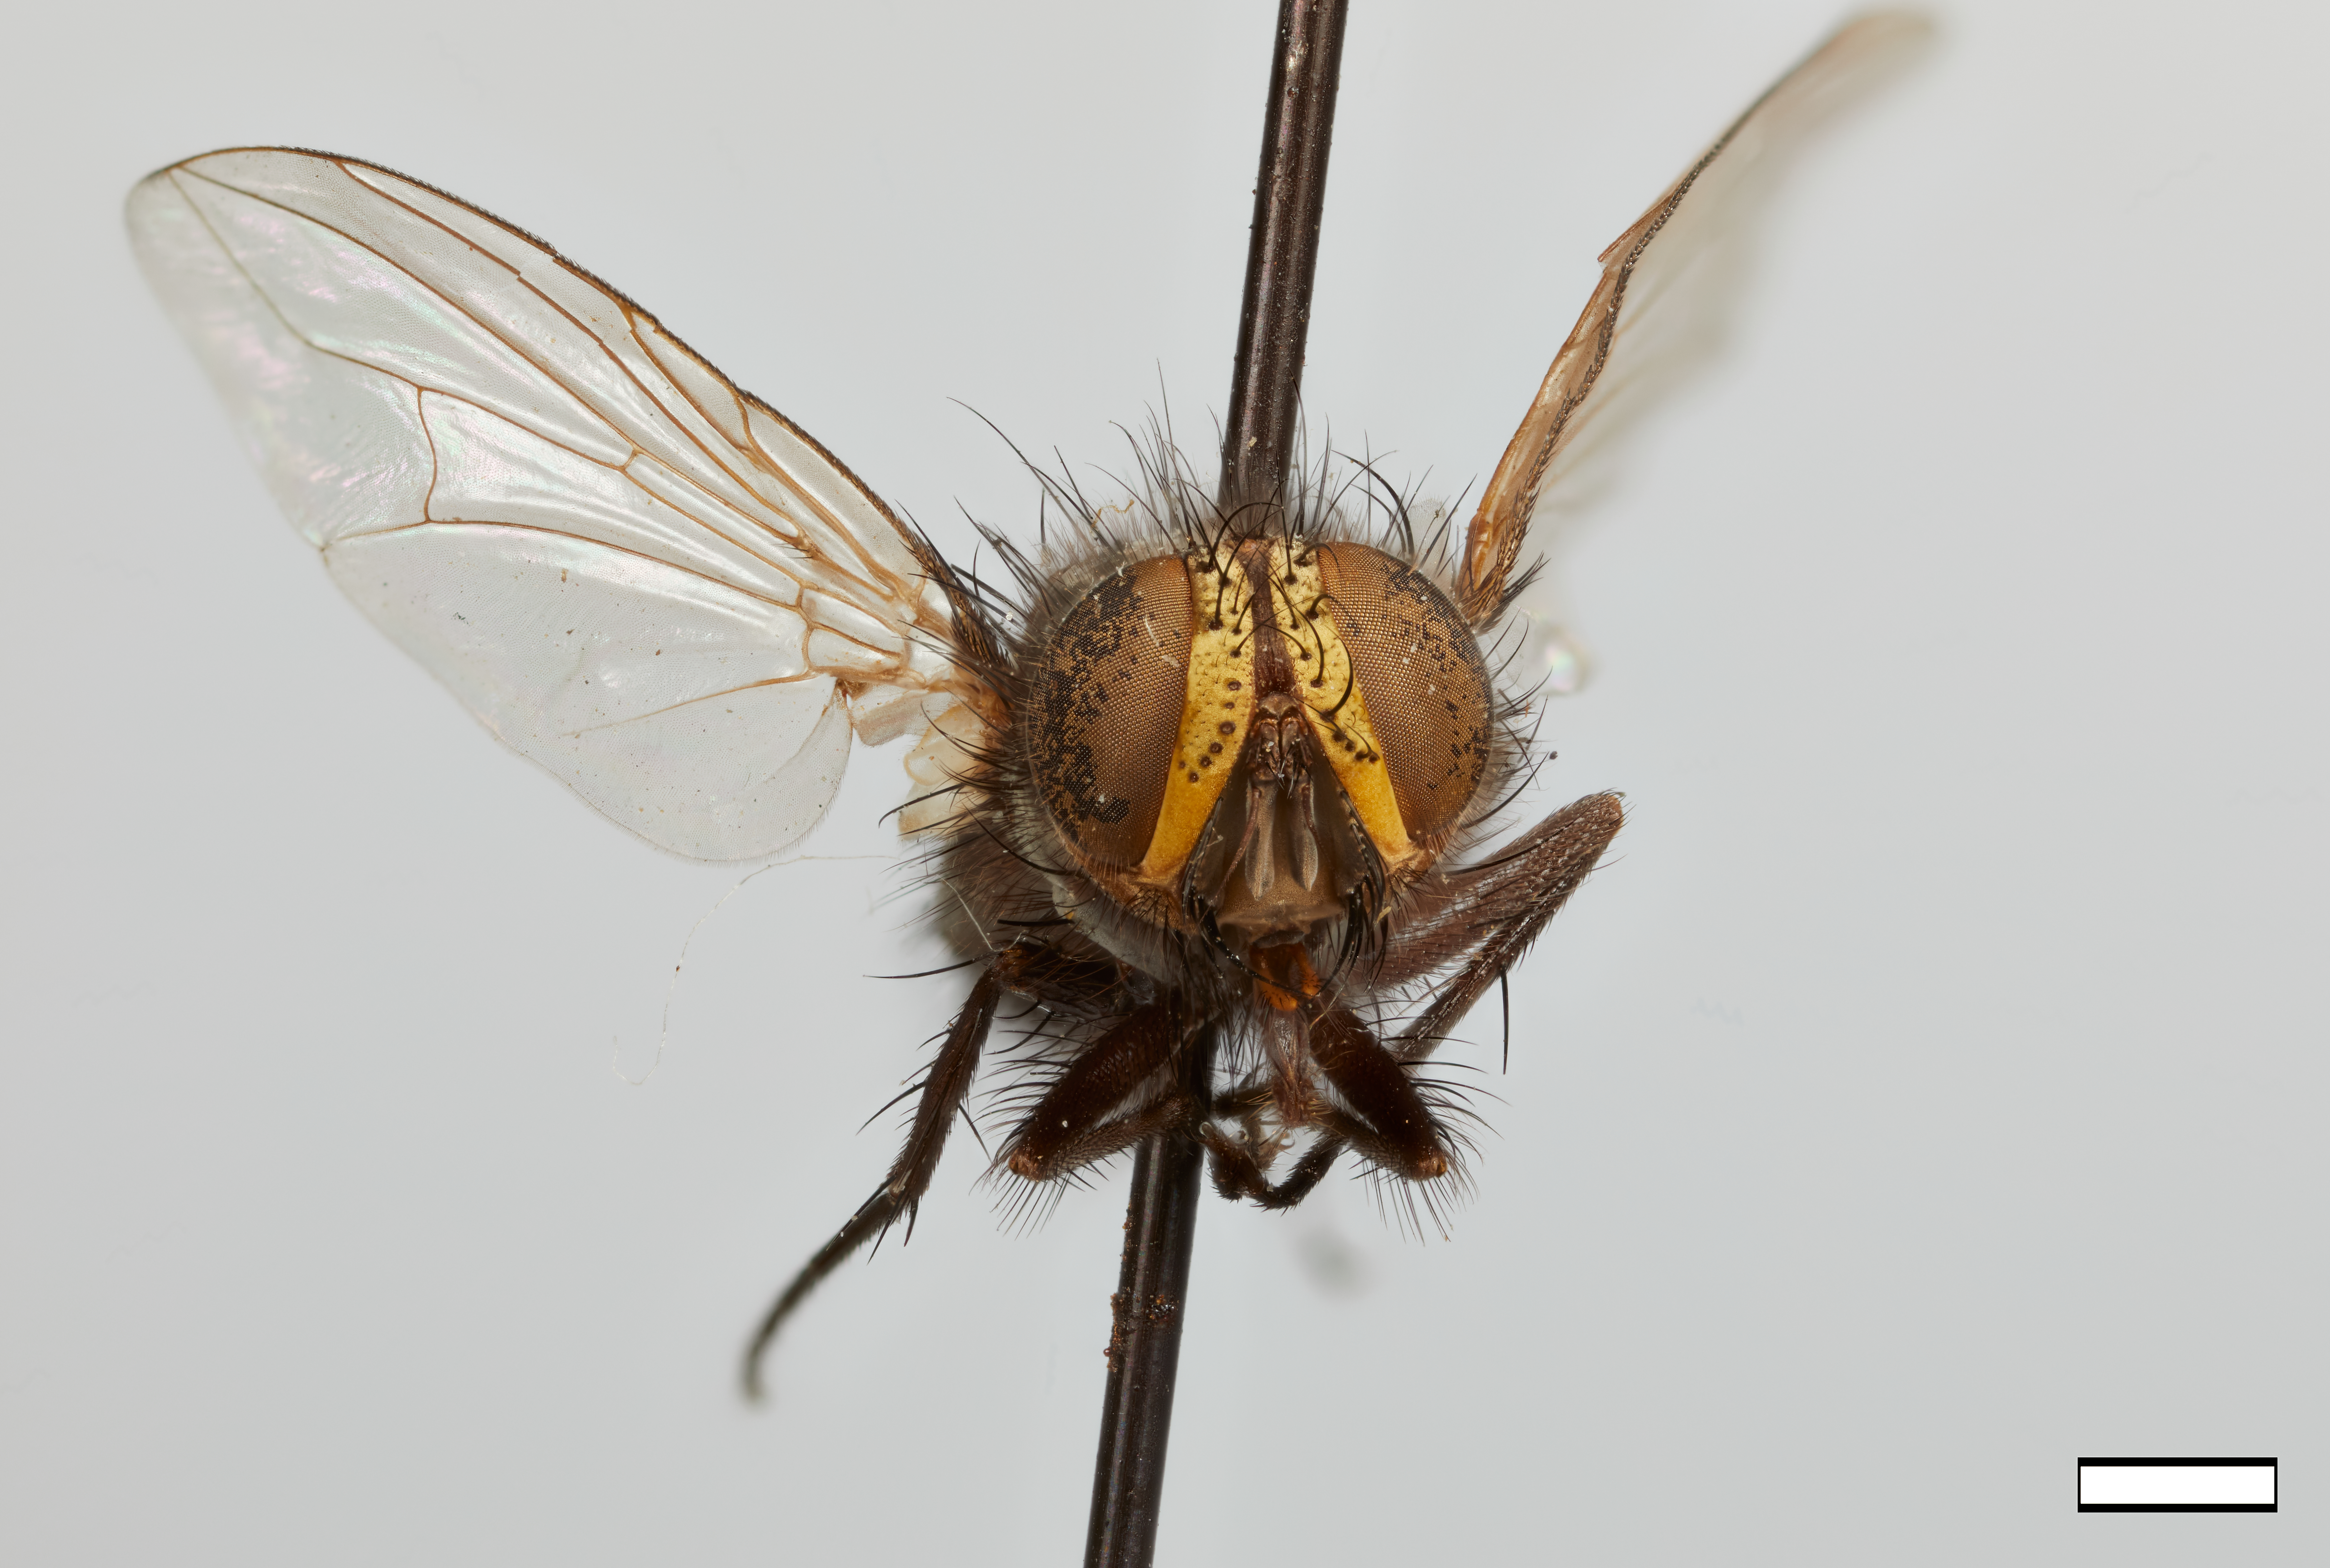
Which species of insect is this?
Phorocera levis
